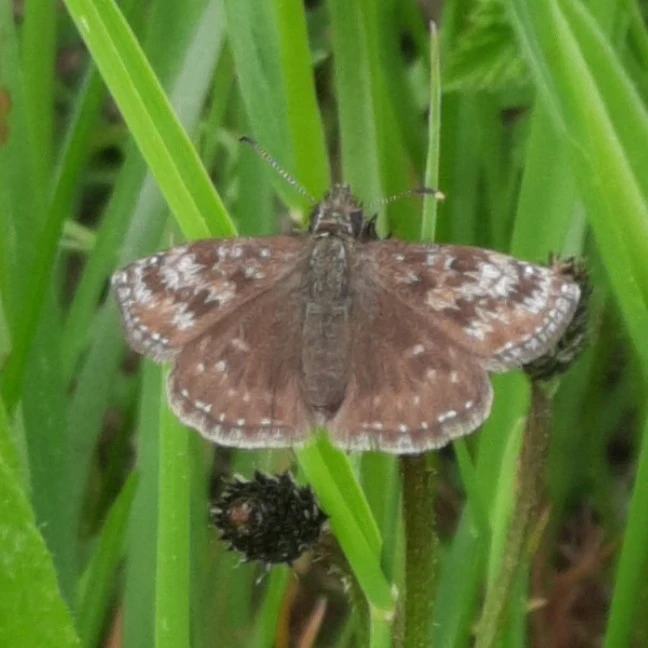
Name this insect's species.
Erynnis tages
